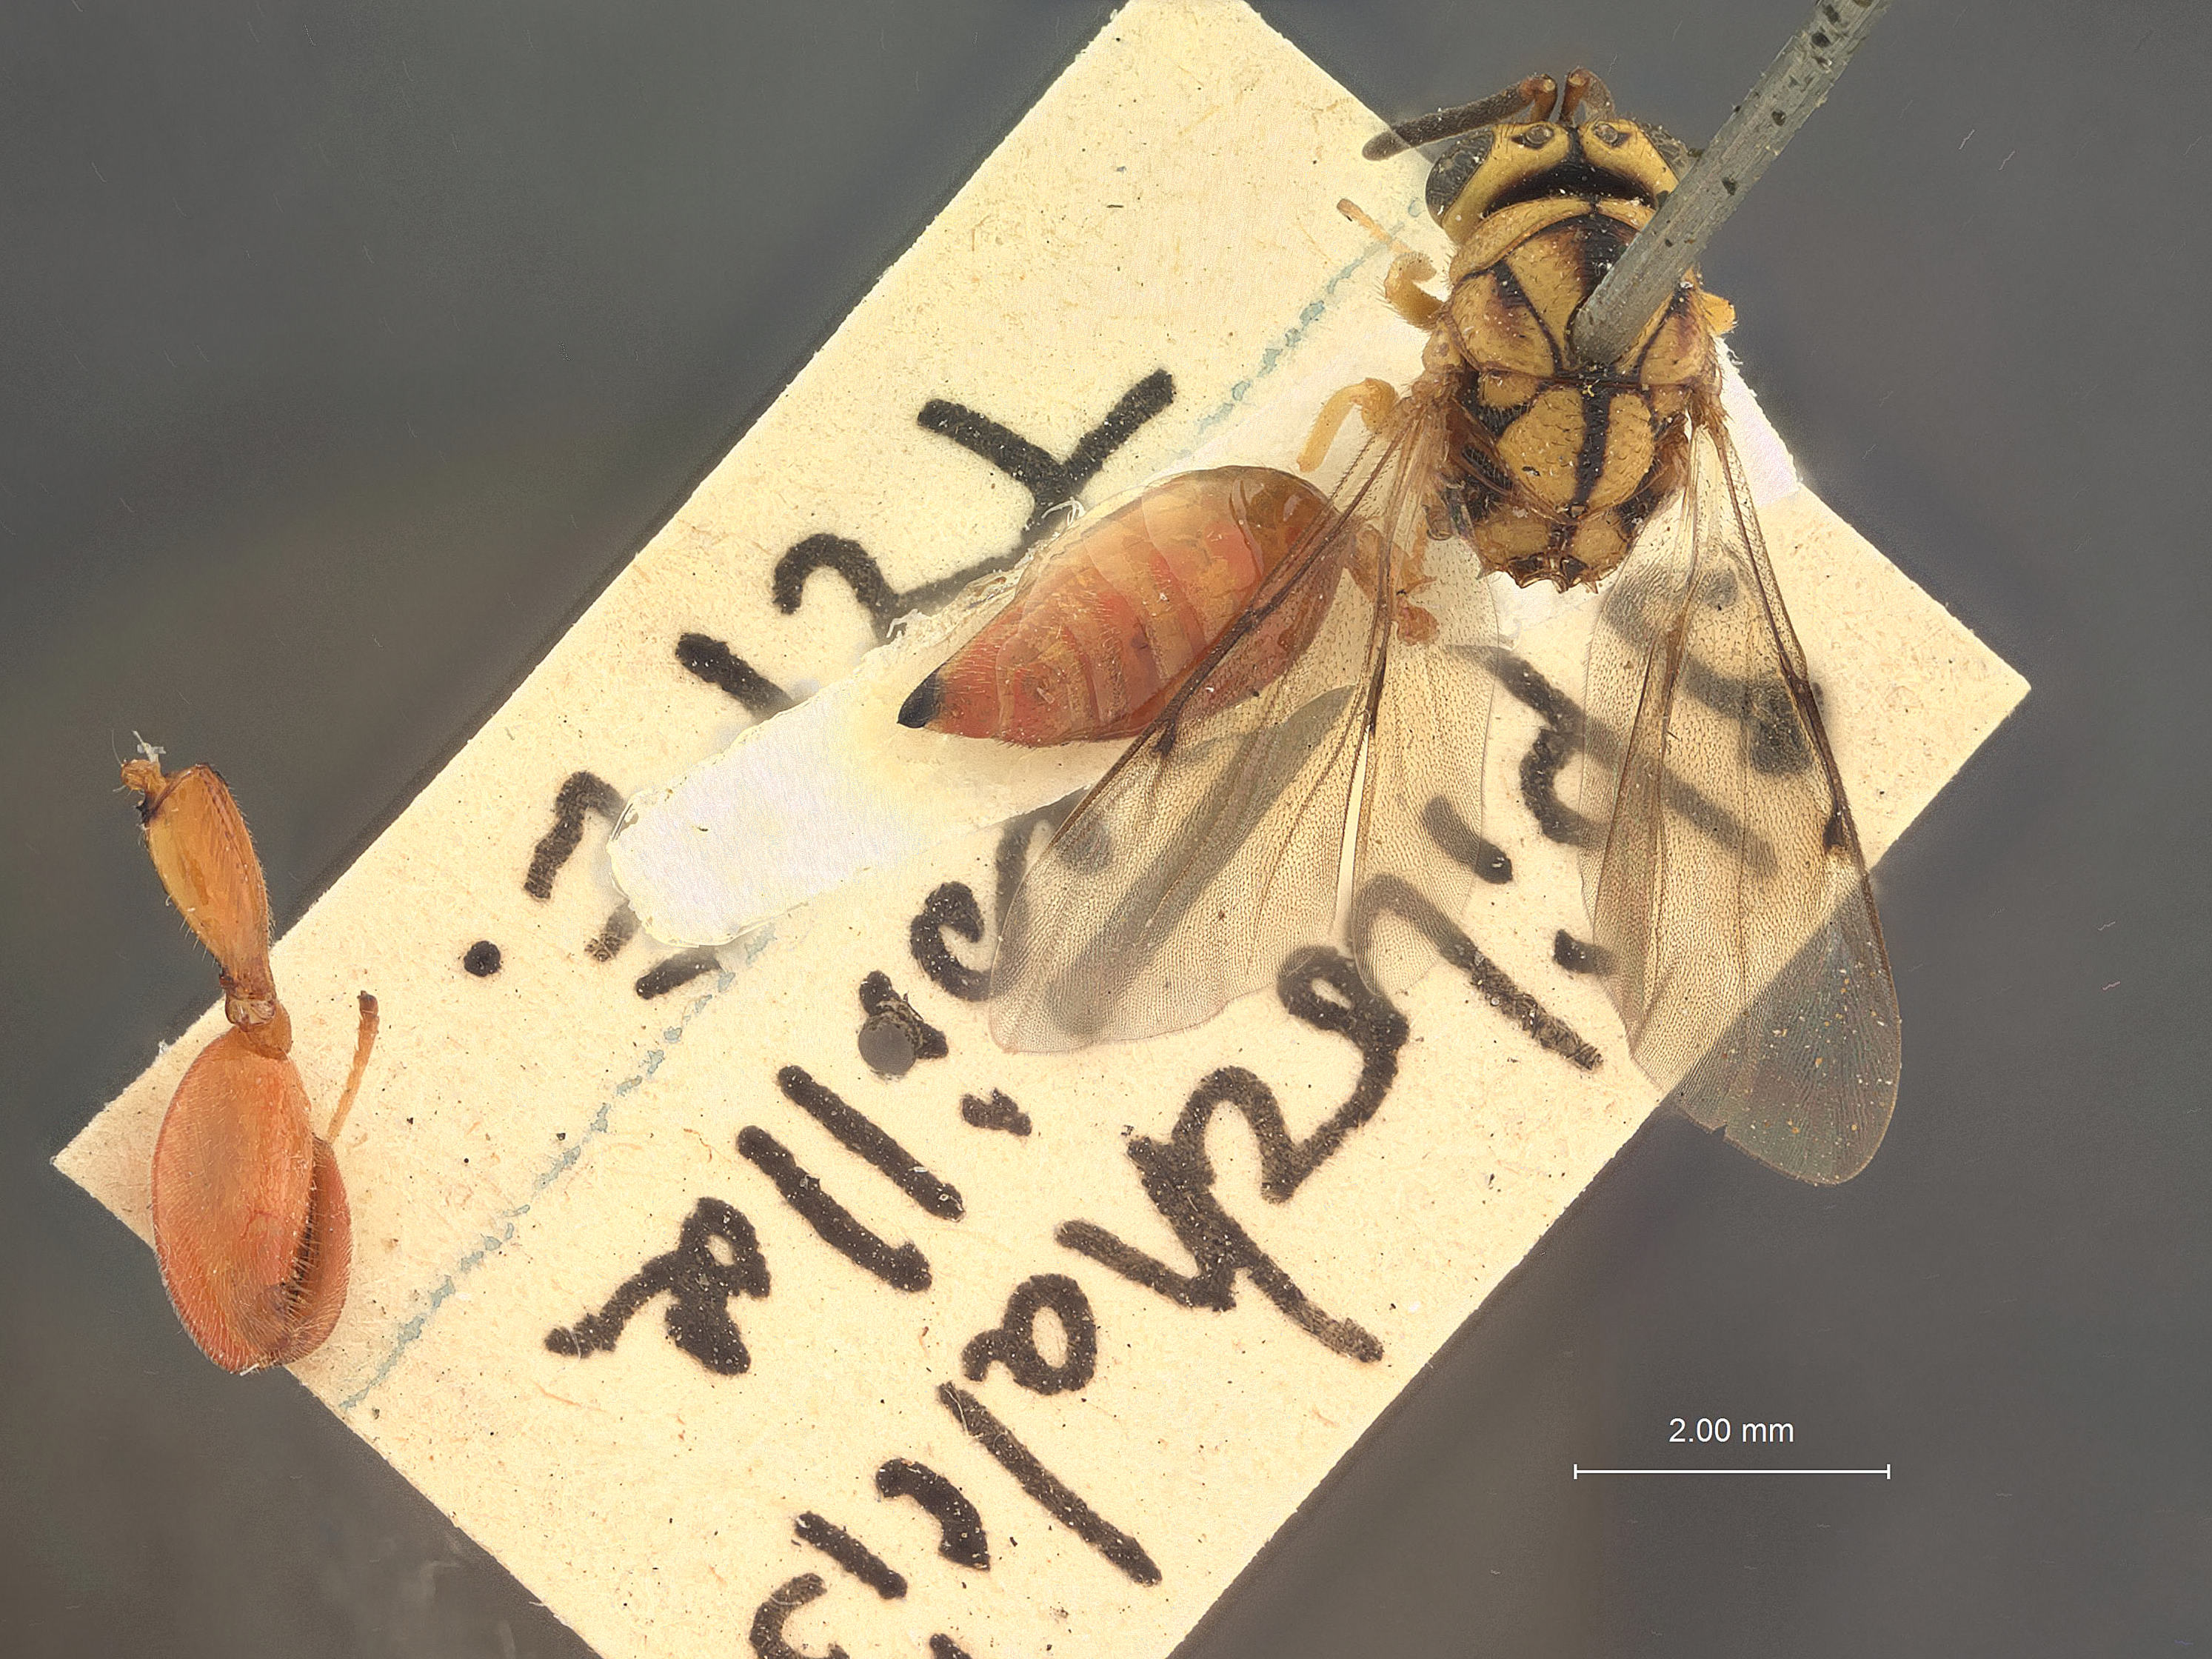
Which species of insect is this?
Spilochalcis mesillae
